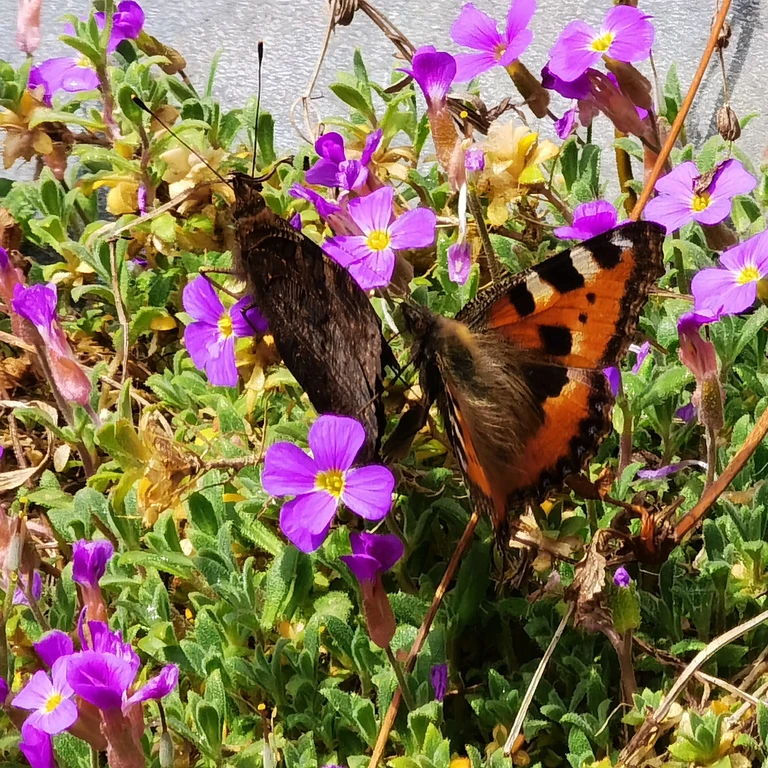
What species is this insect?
Aglais urticae
